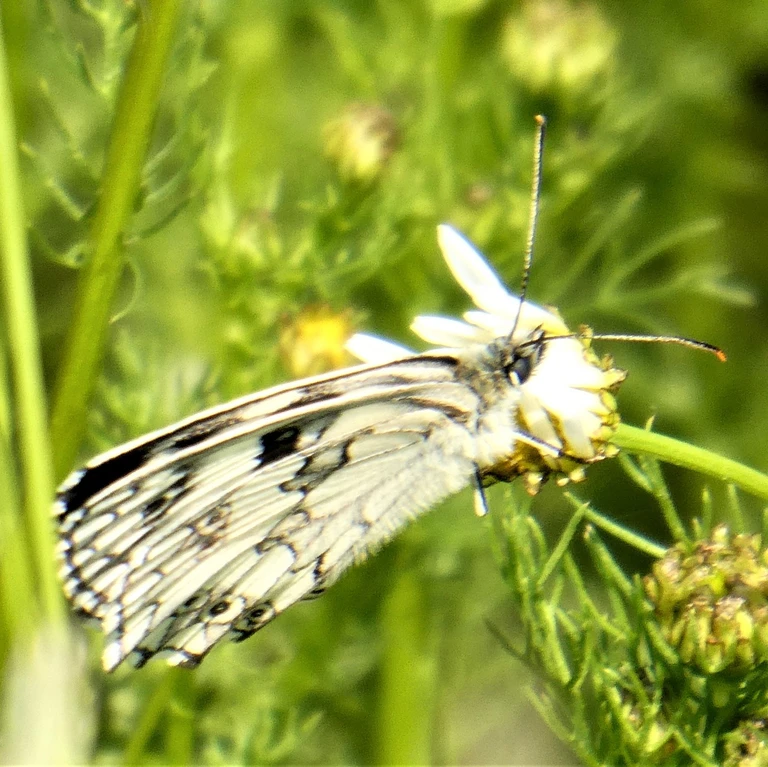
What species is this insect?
Melanargia galathea
